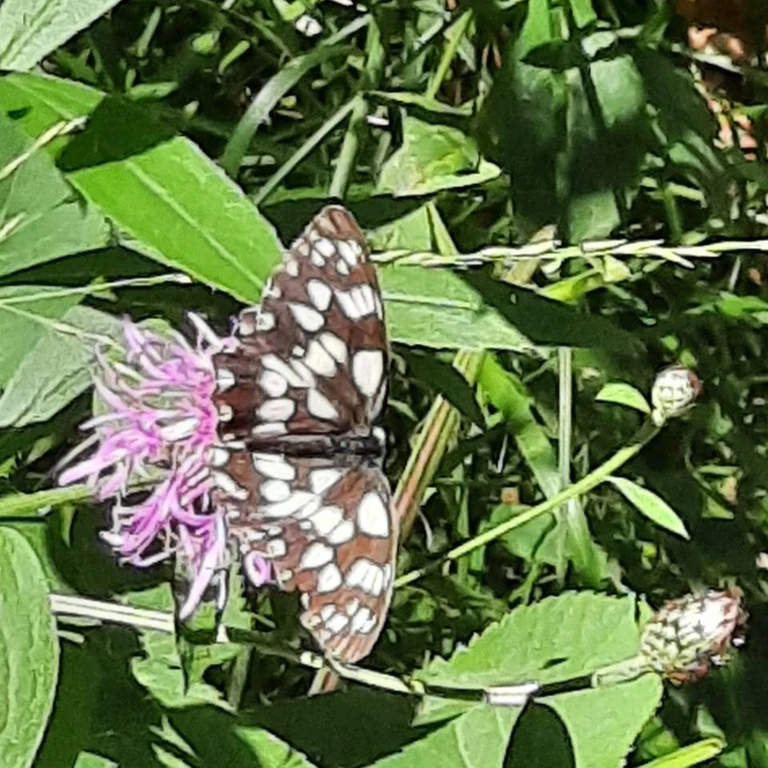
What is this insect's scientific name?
Melanargia galathea
